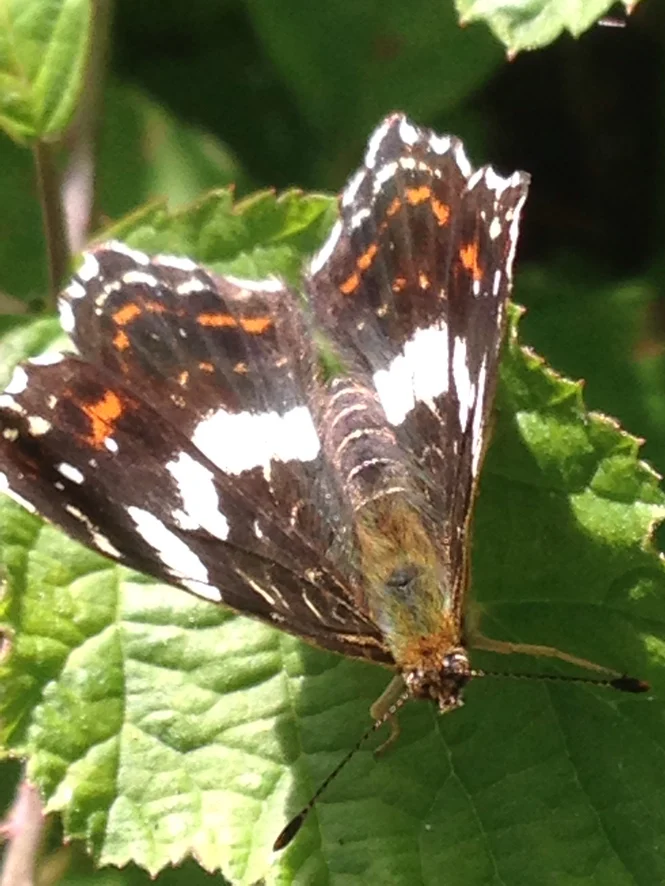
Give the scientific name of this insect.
Araschnia levana
